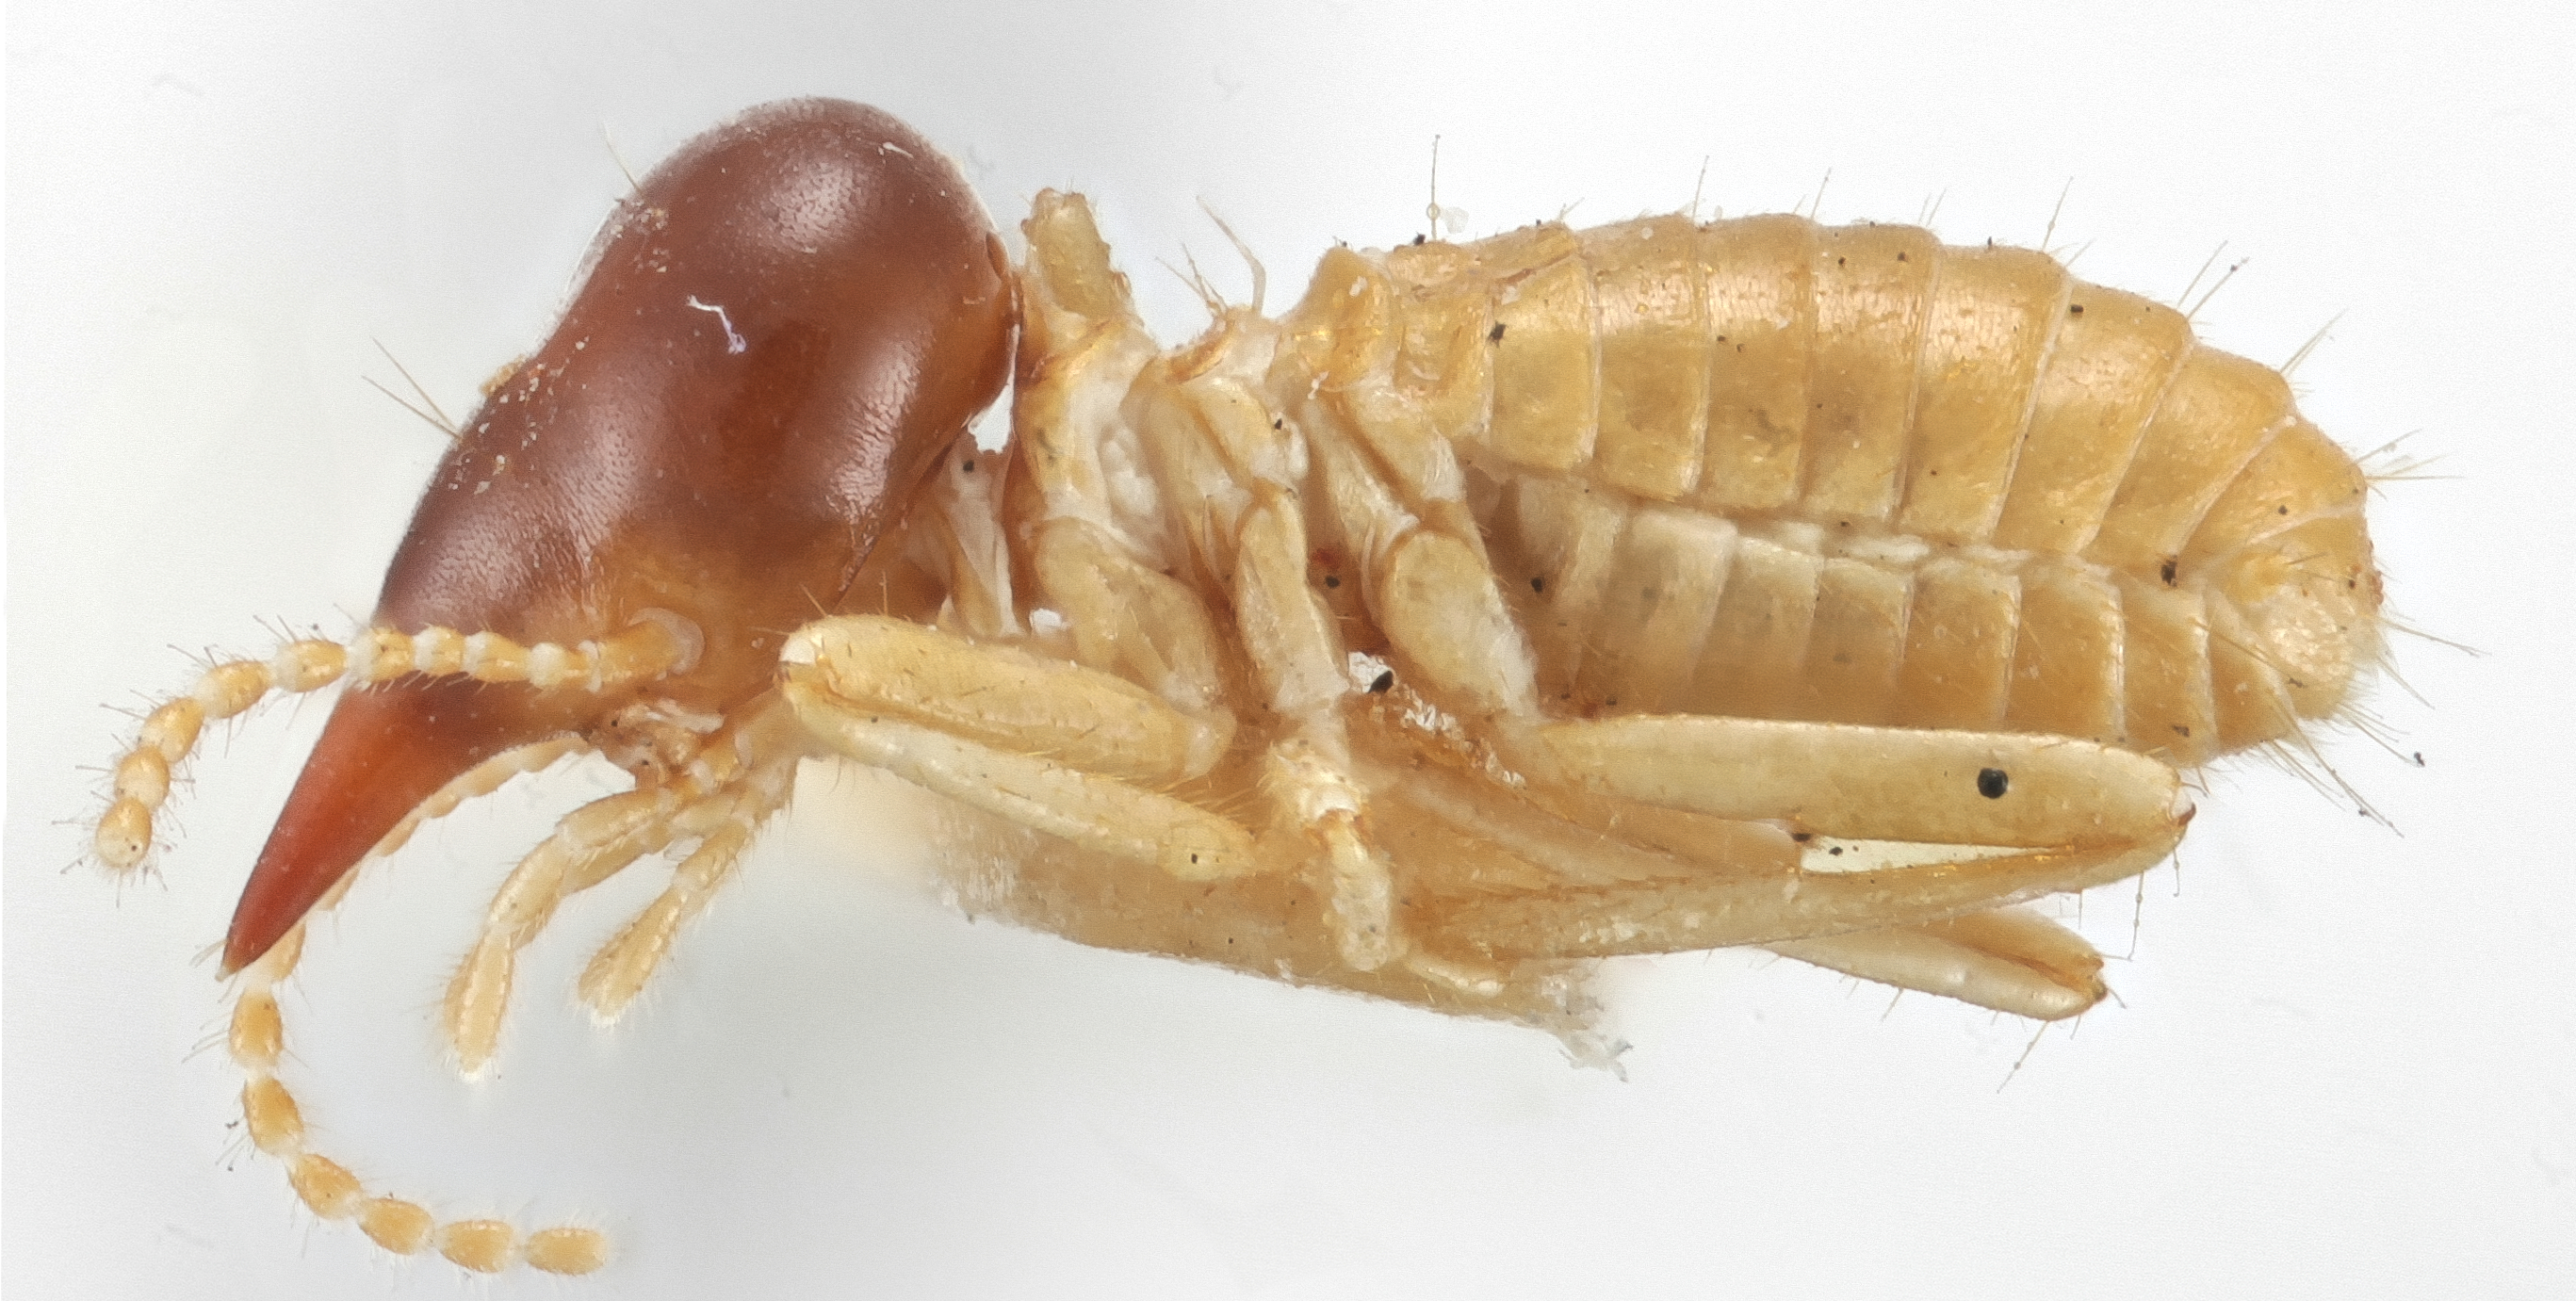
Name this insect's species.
Termitogaster testaceus
